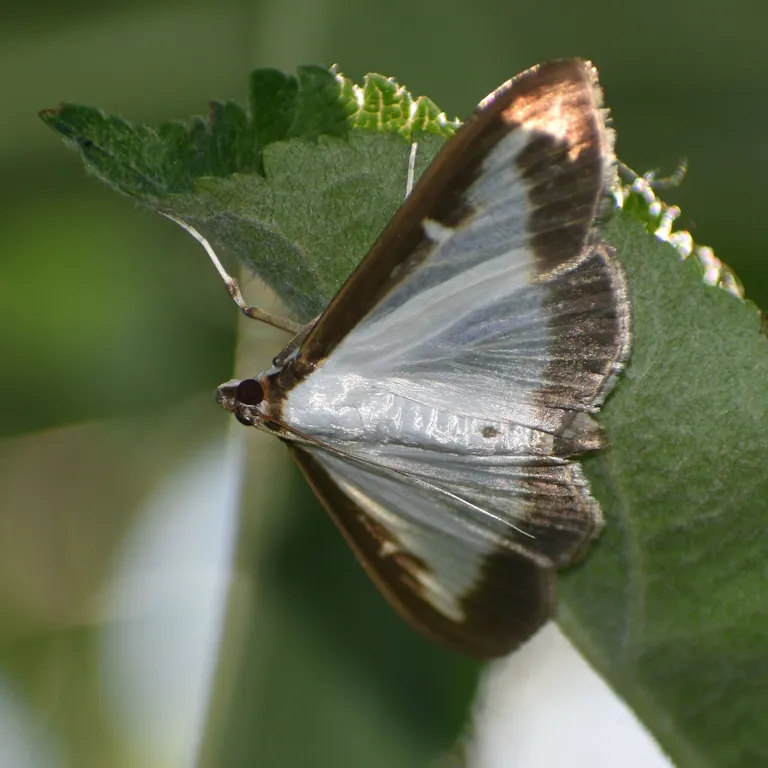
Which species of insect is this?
Cydalima perspectalis
